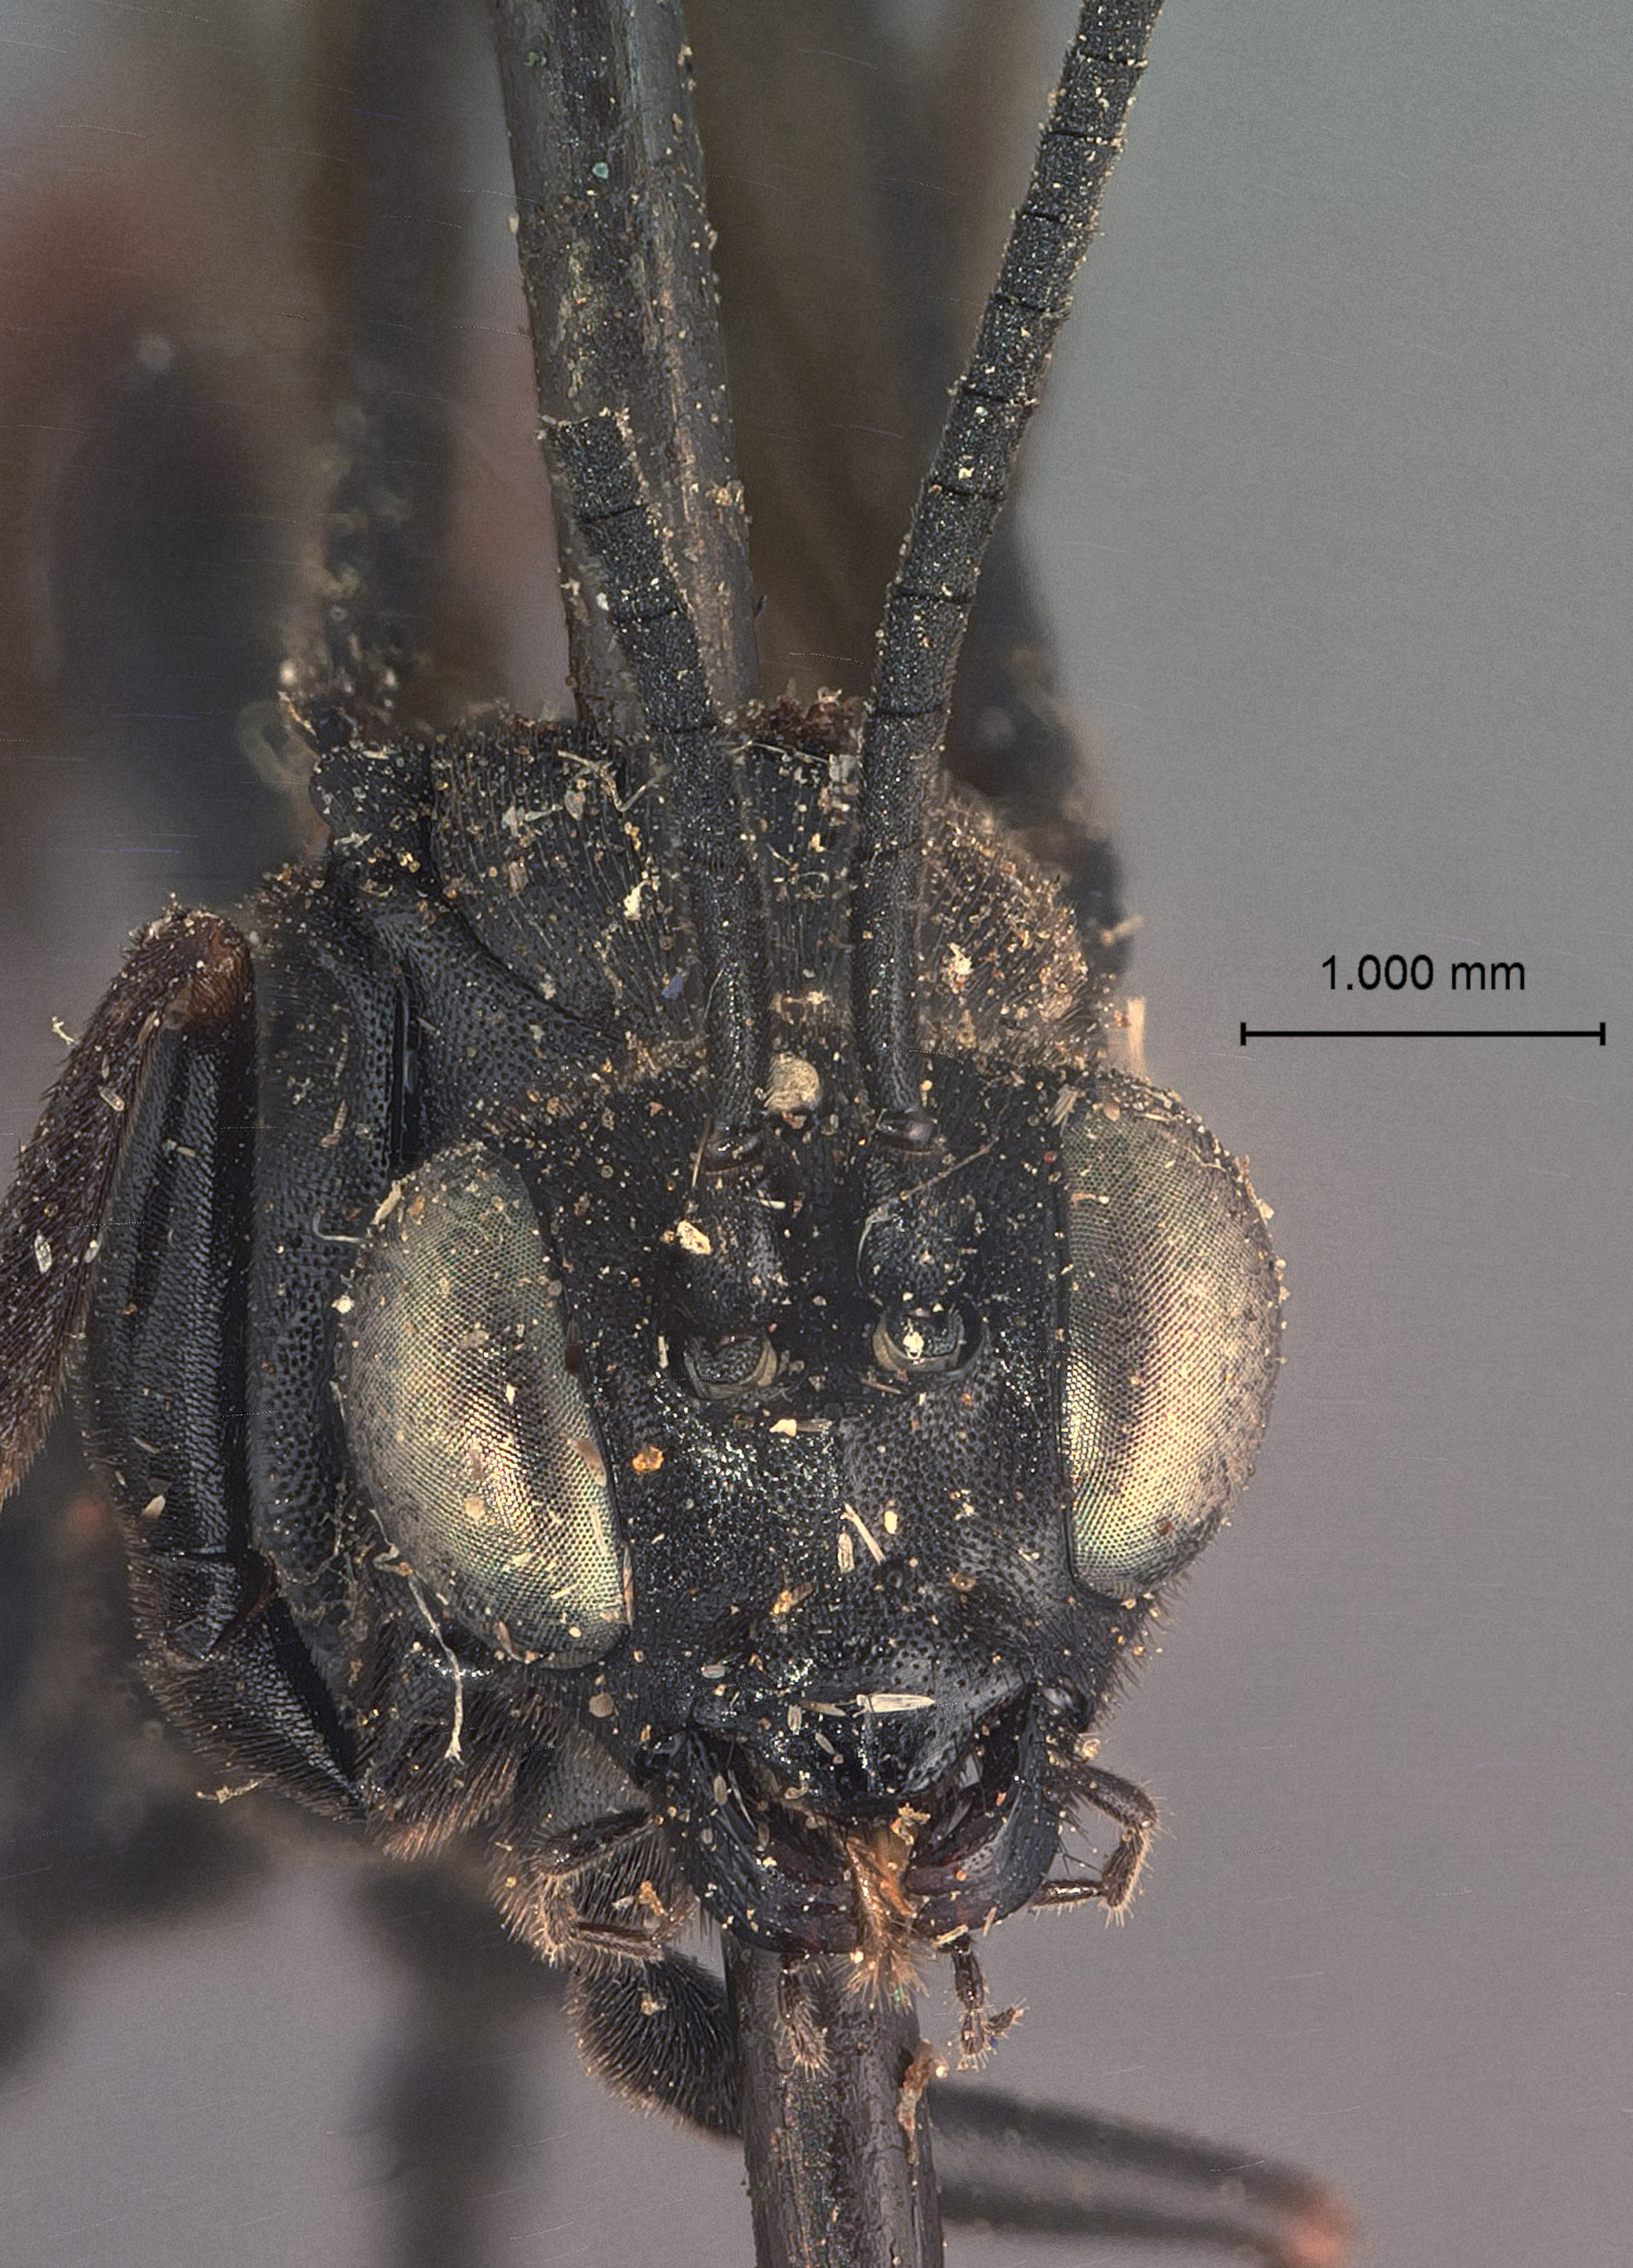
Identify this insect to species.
Exetastes erythrogaster
